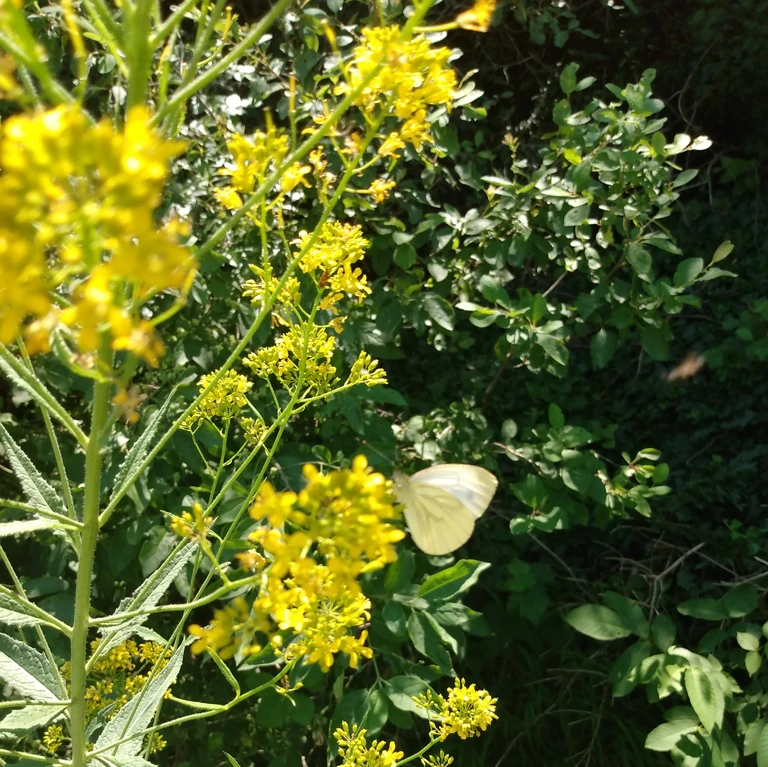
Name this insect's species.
Pieris napi
